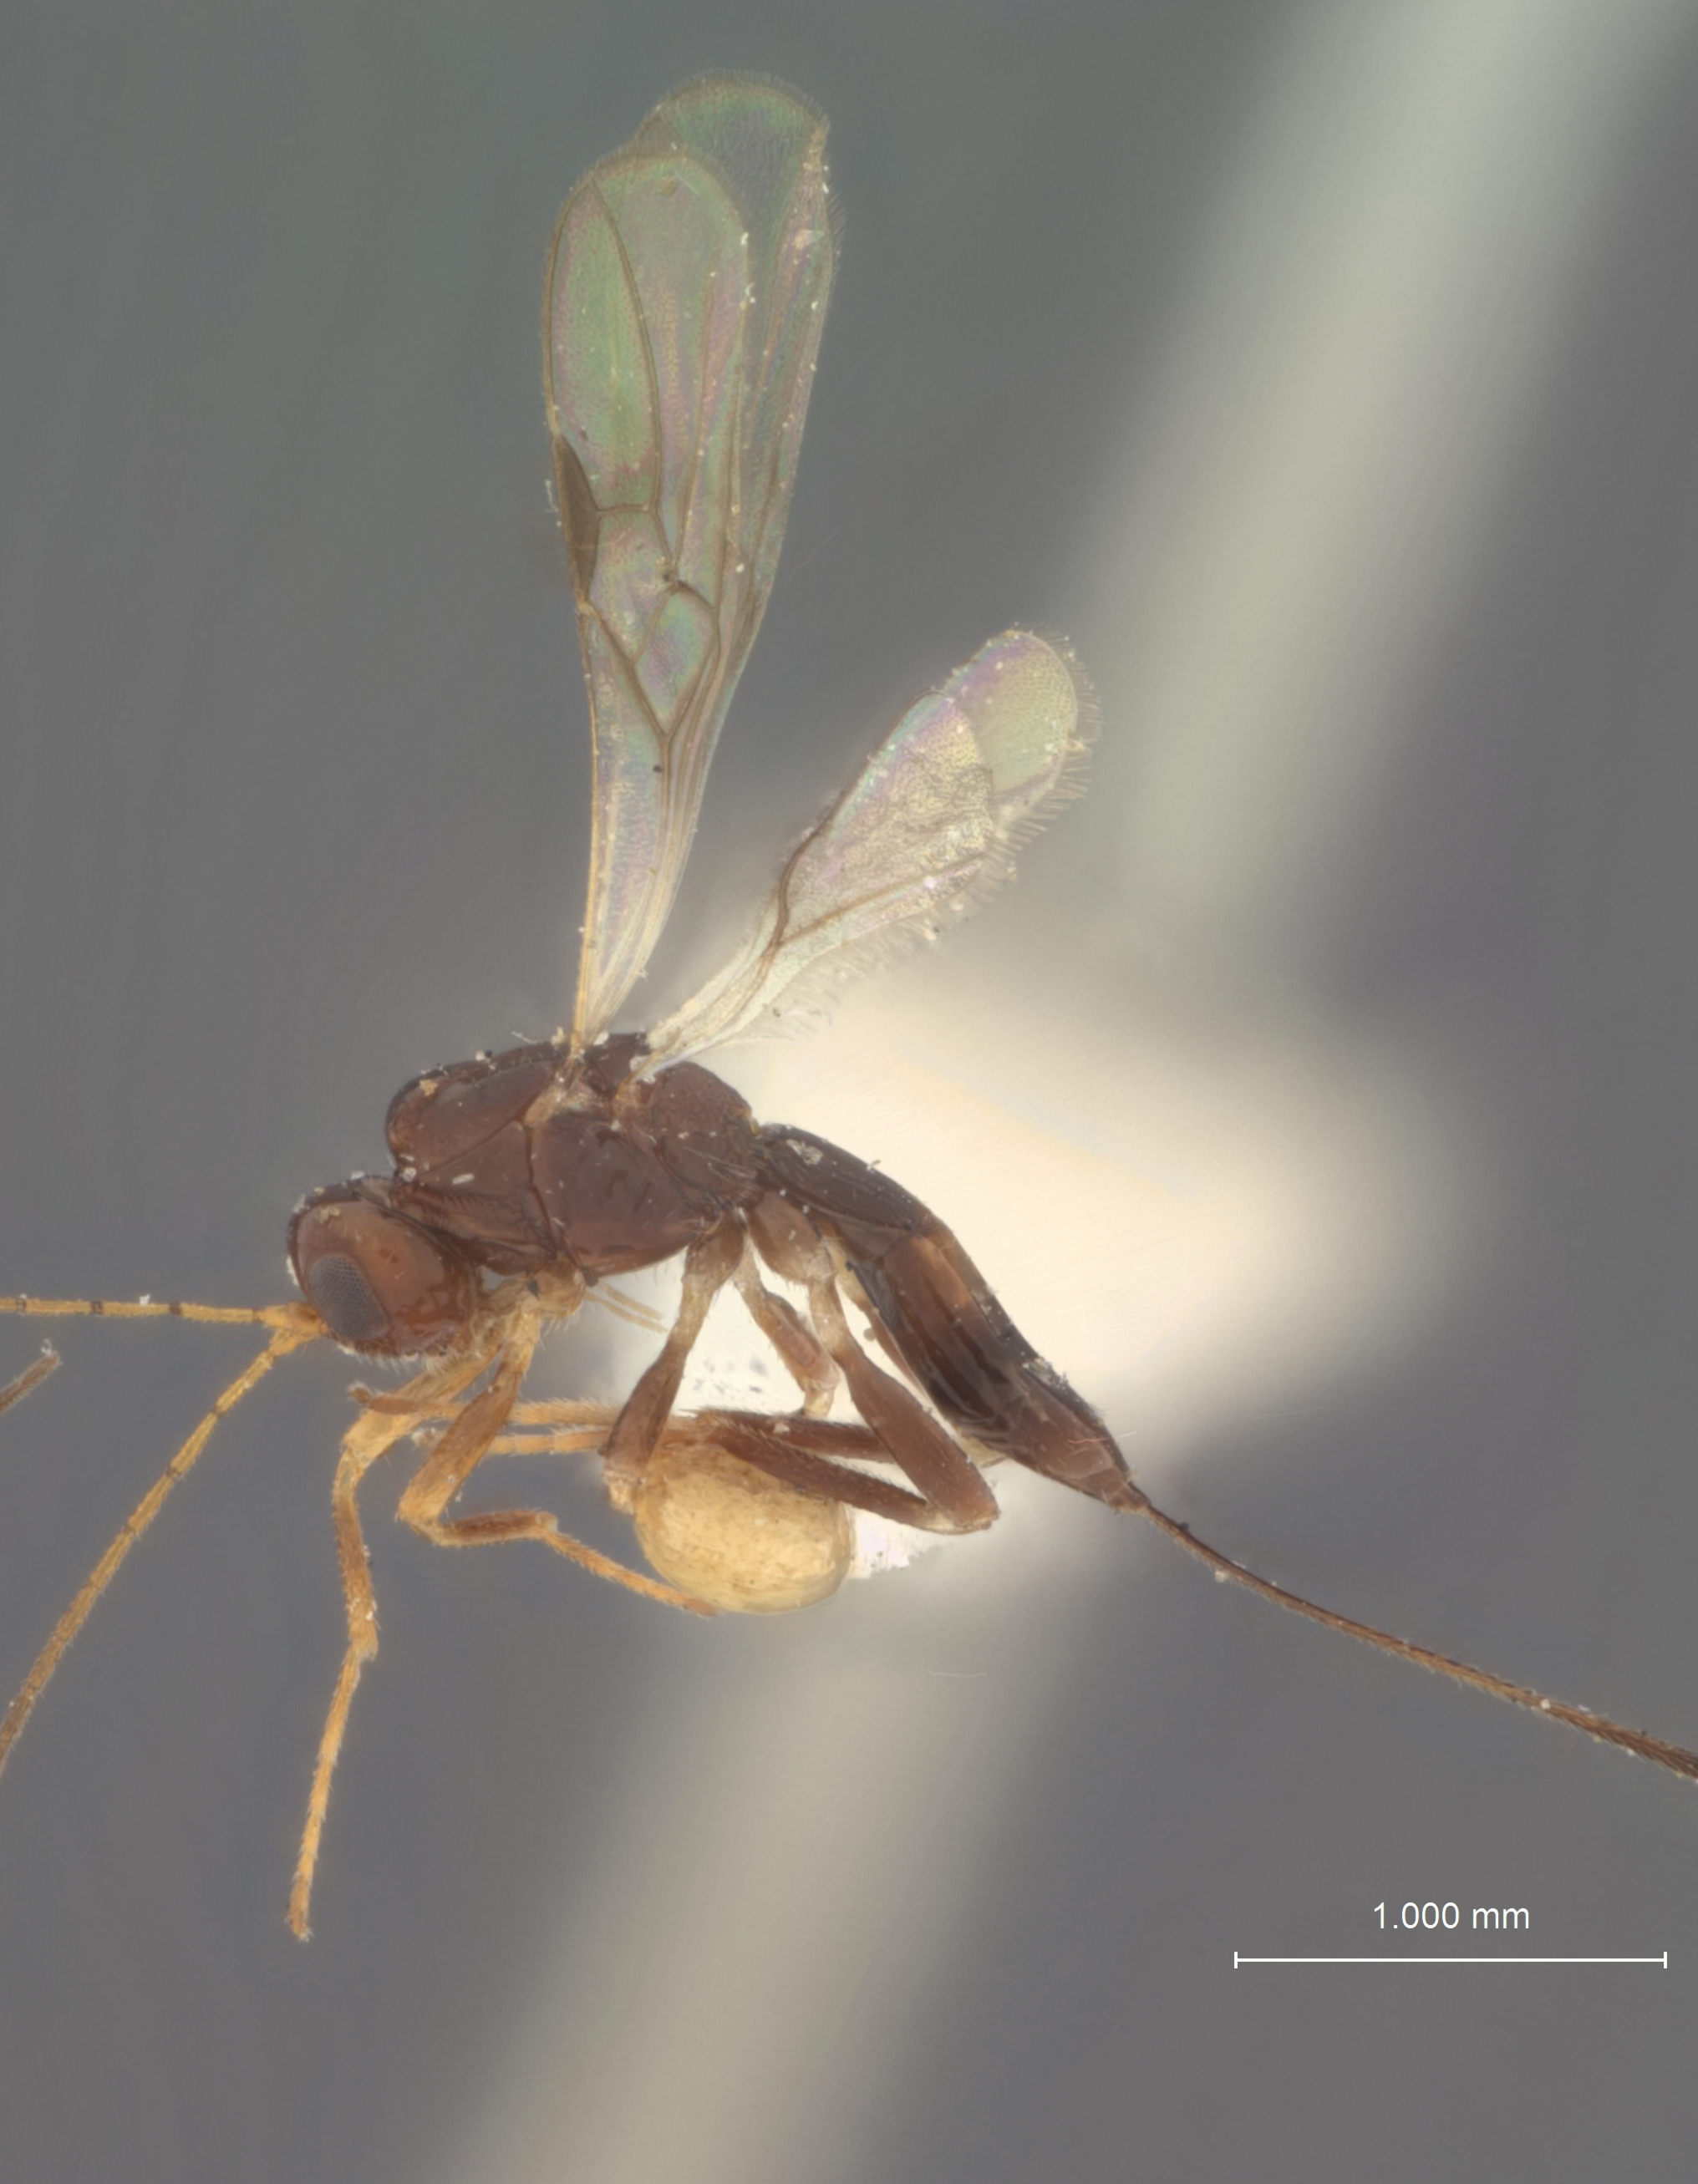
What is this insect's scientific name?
Ecphylus hubbardi
